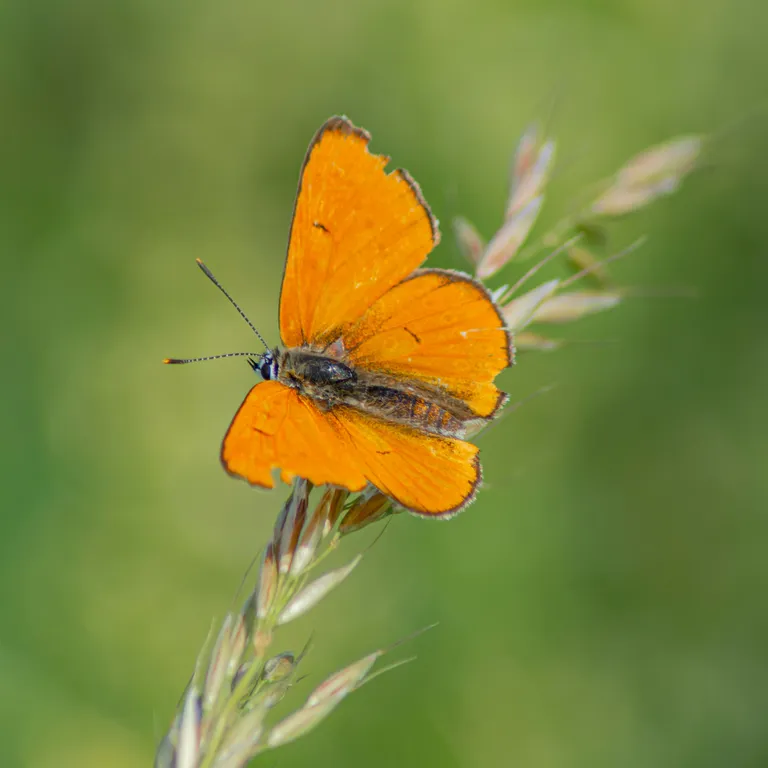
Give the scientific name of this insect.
Lycaena dispar
